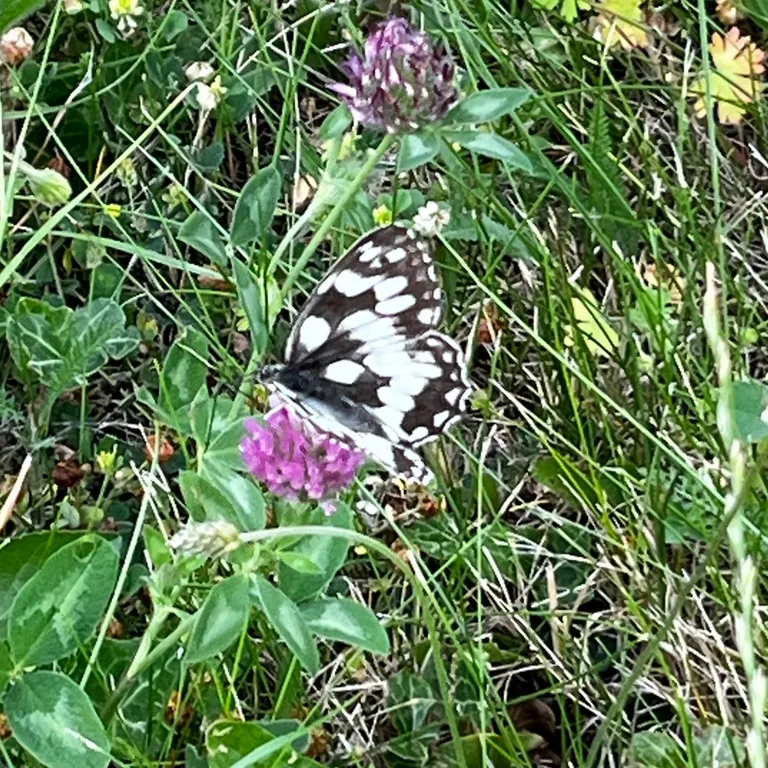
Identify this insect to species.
Melanargia galathea
